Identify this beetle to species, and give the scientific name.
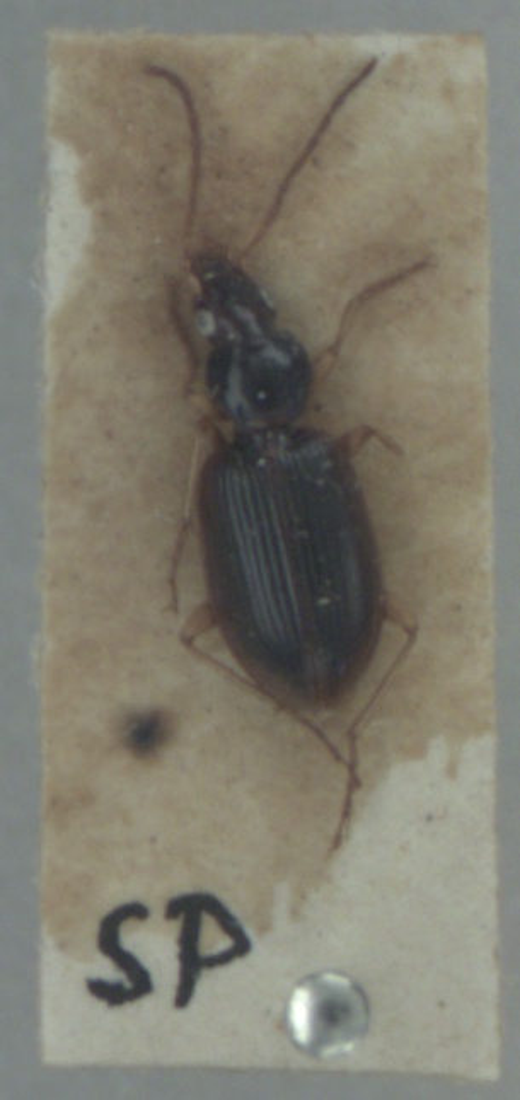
Paranchus albipes
